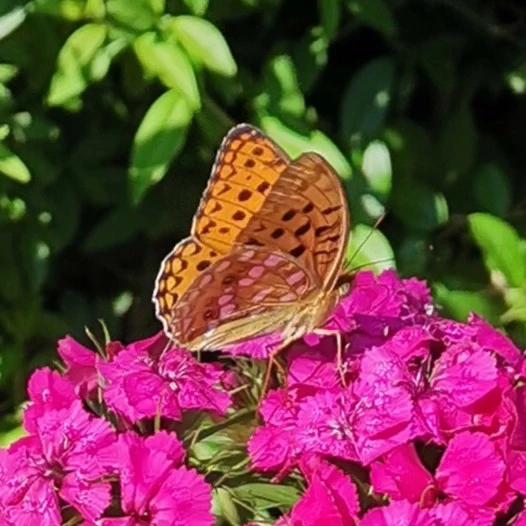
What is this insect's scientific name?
Fabriciana adippe
